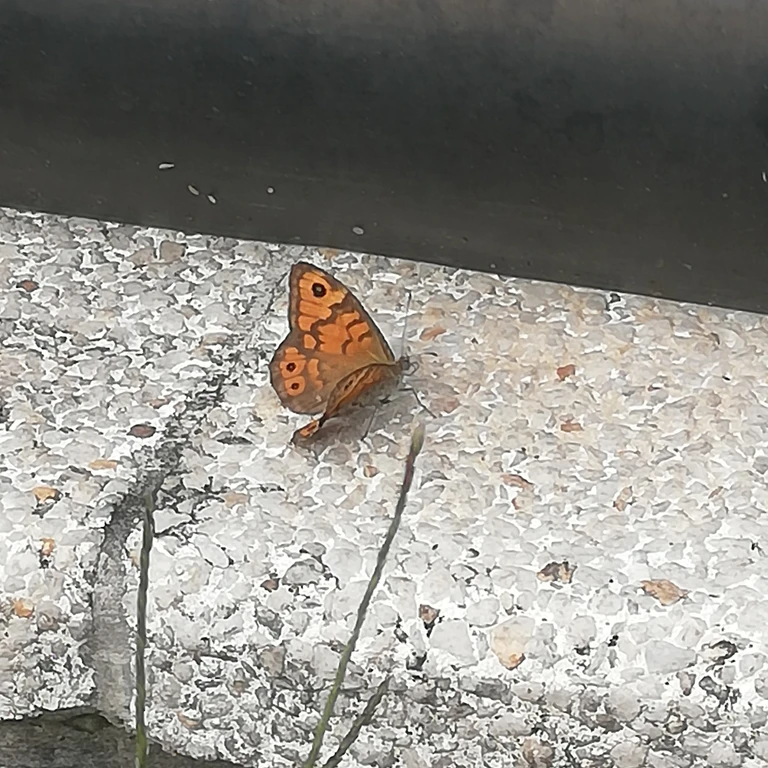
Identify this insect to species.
Lasiommata megera (also Pararge megera)
